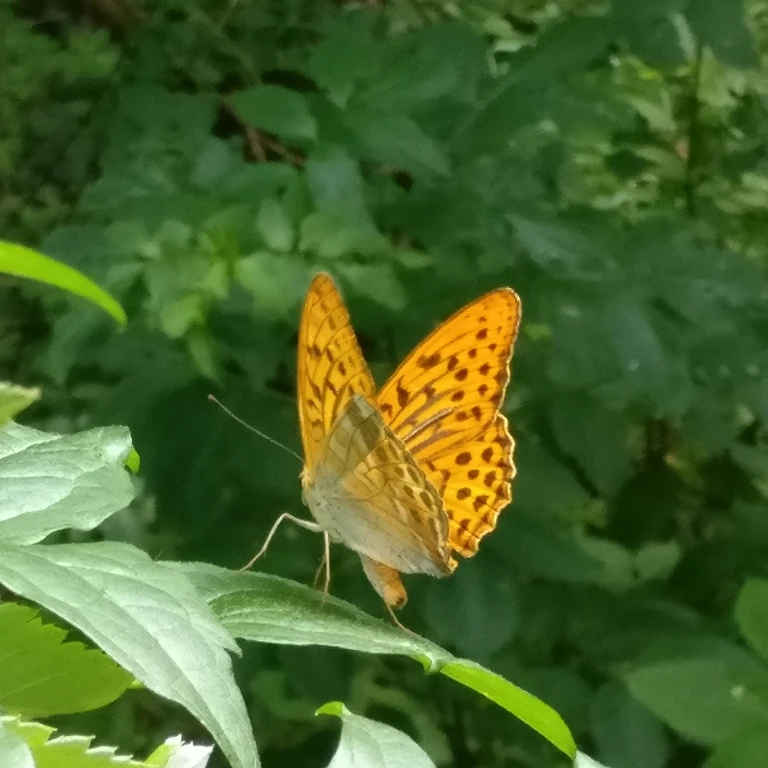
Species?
Argynnis paphia
